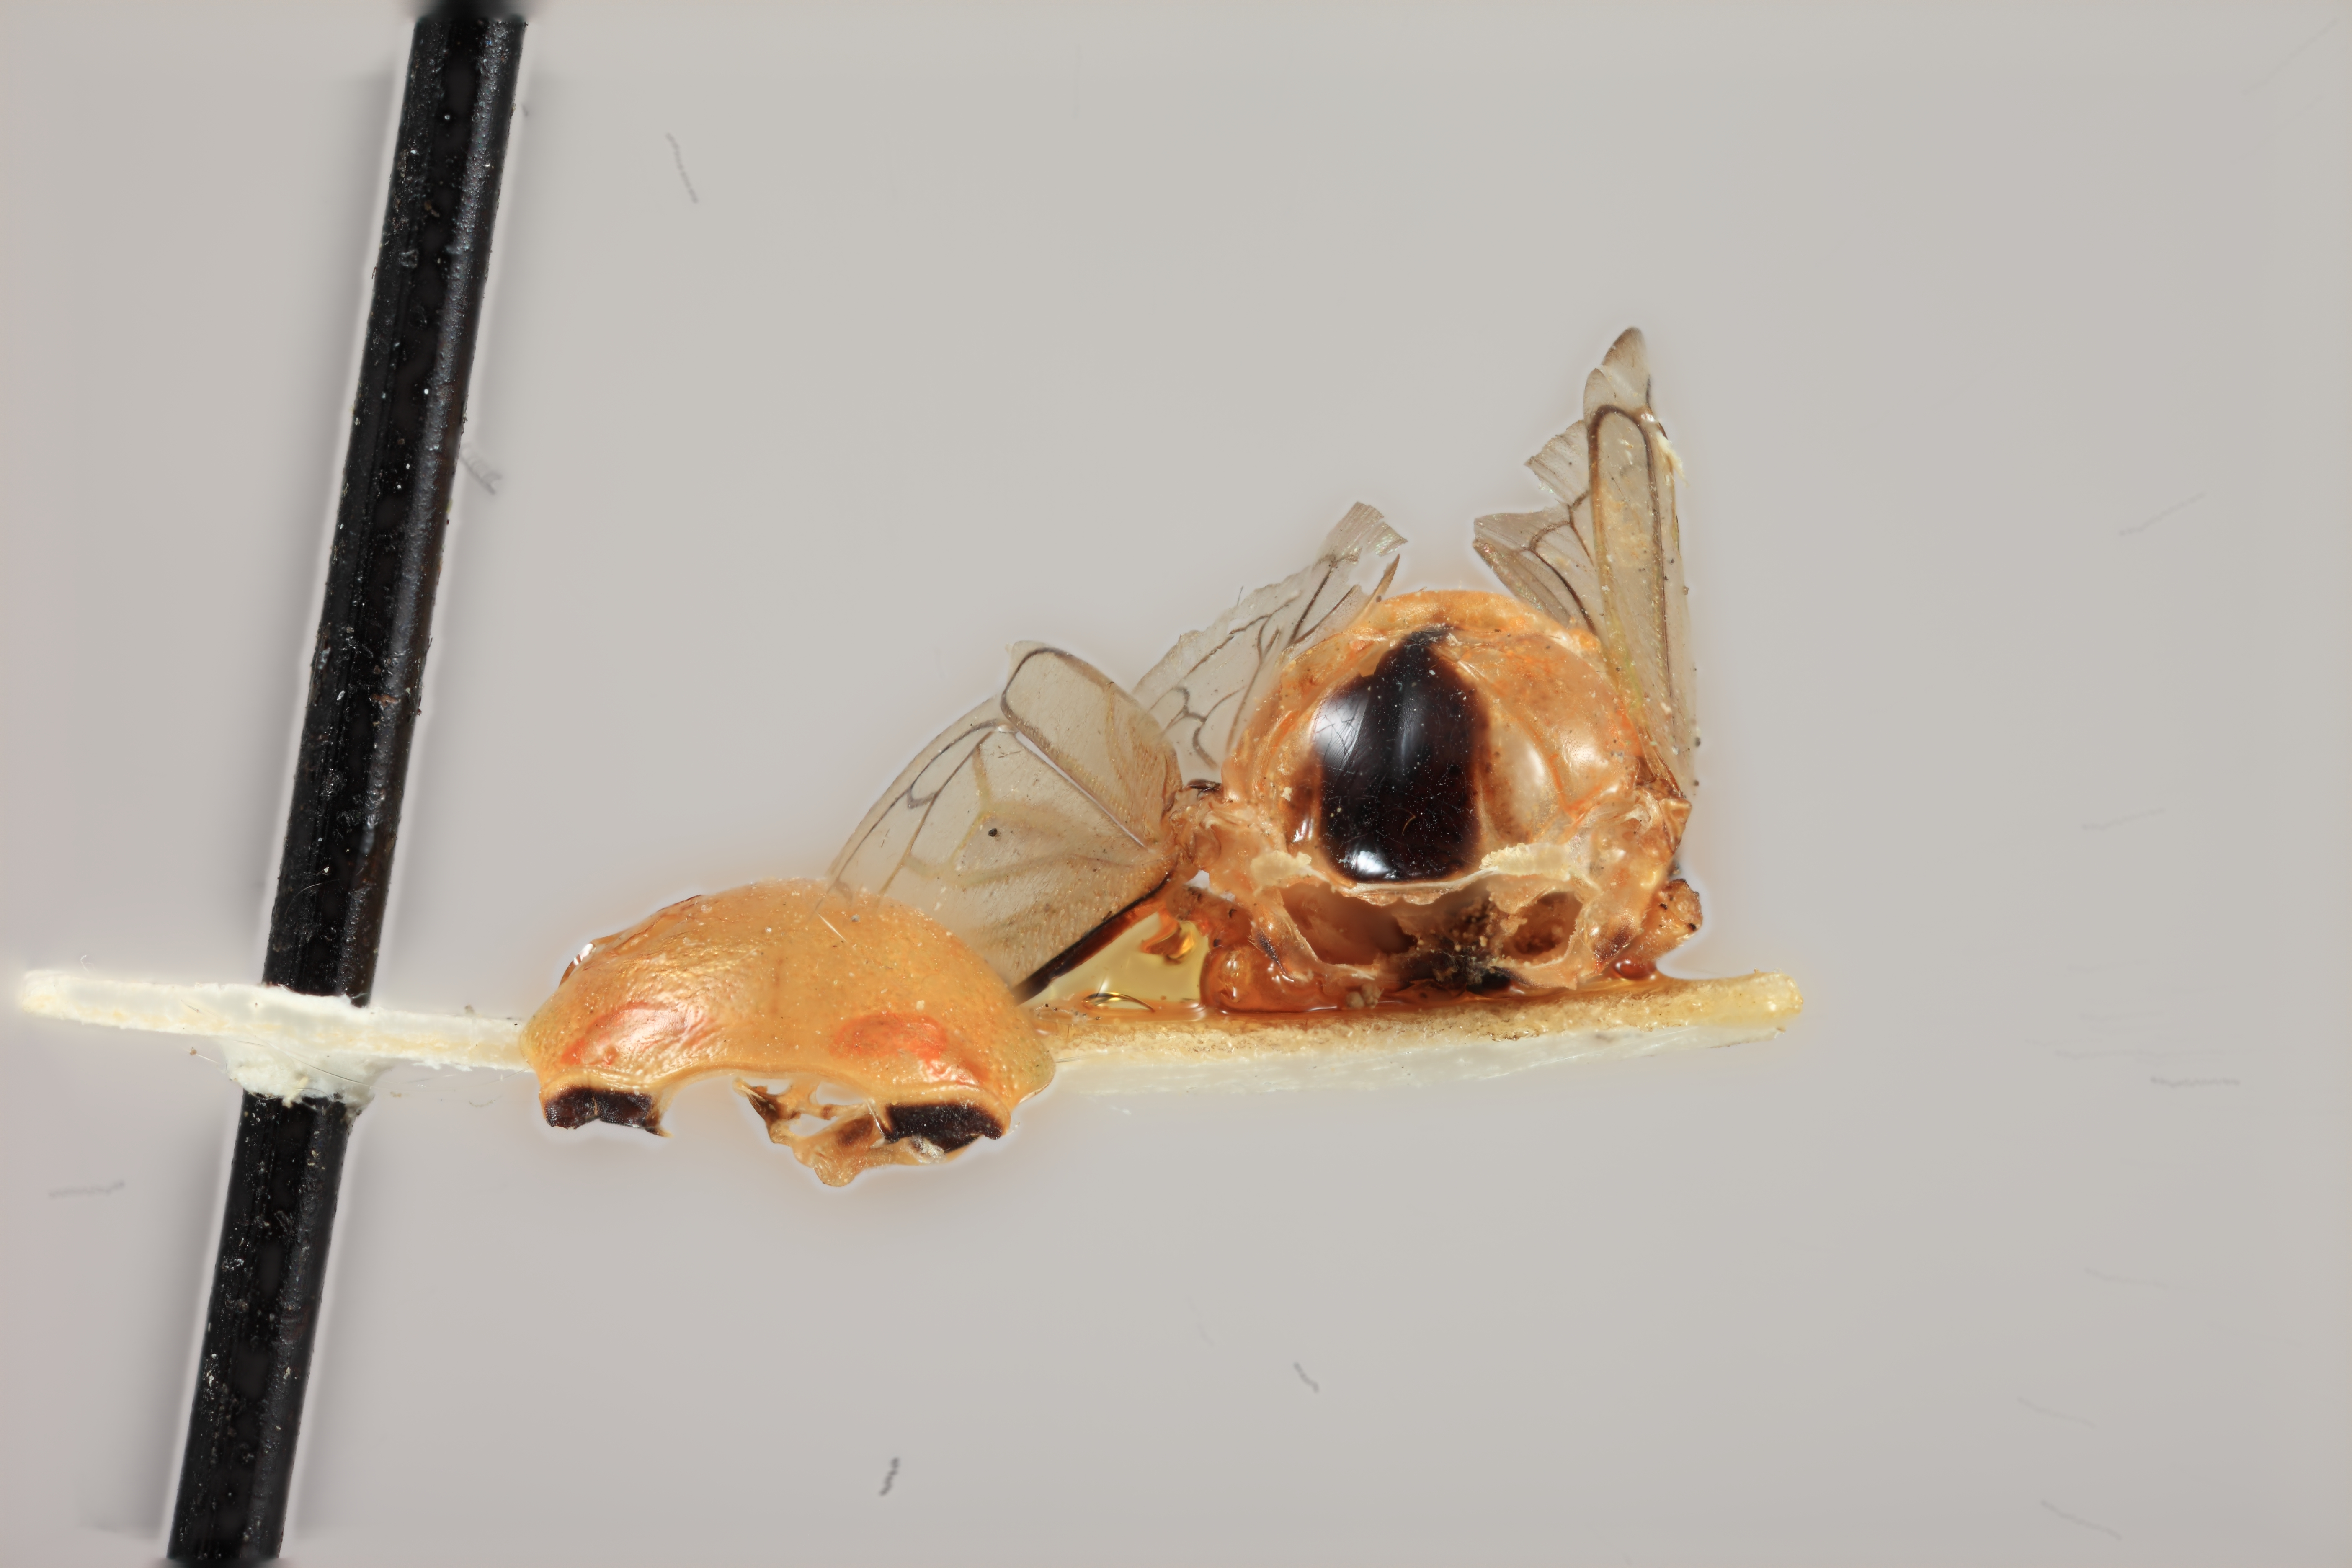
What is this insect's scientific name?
Thrasymedes nigricosta
